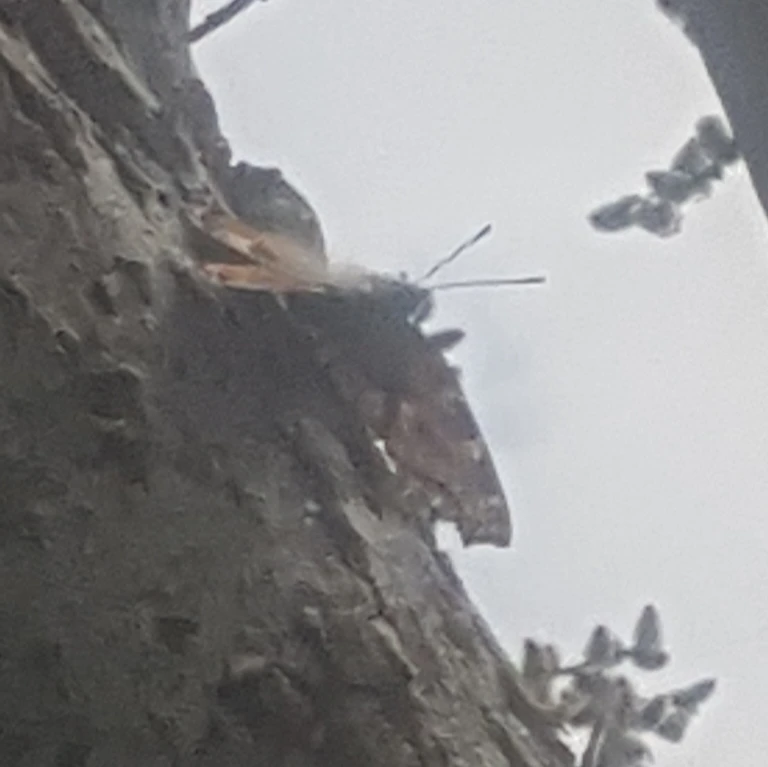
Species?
Nymphalis polychloros
